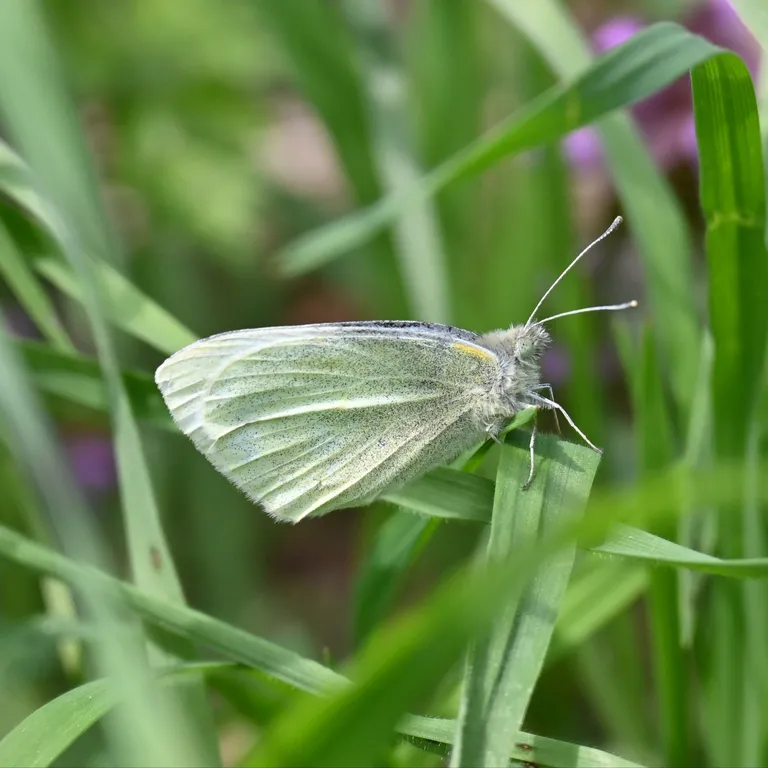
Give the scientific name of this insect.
Pieris rapae
